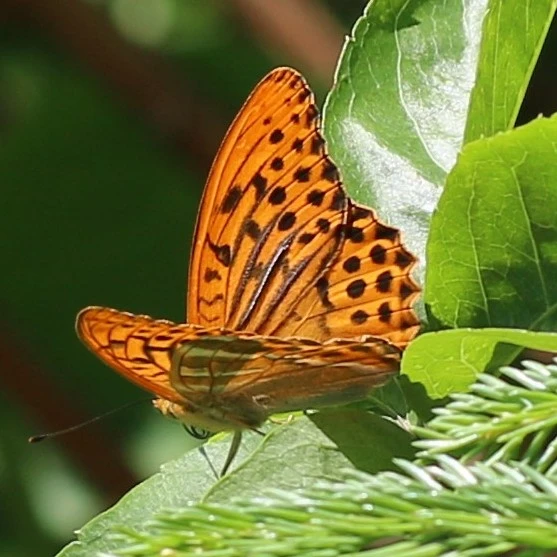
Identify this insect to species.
Argynnis paphia
